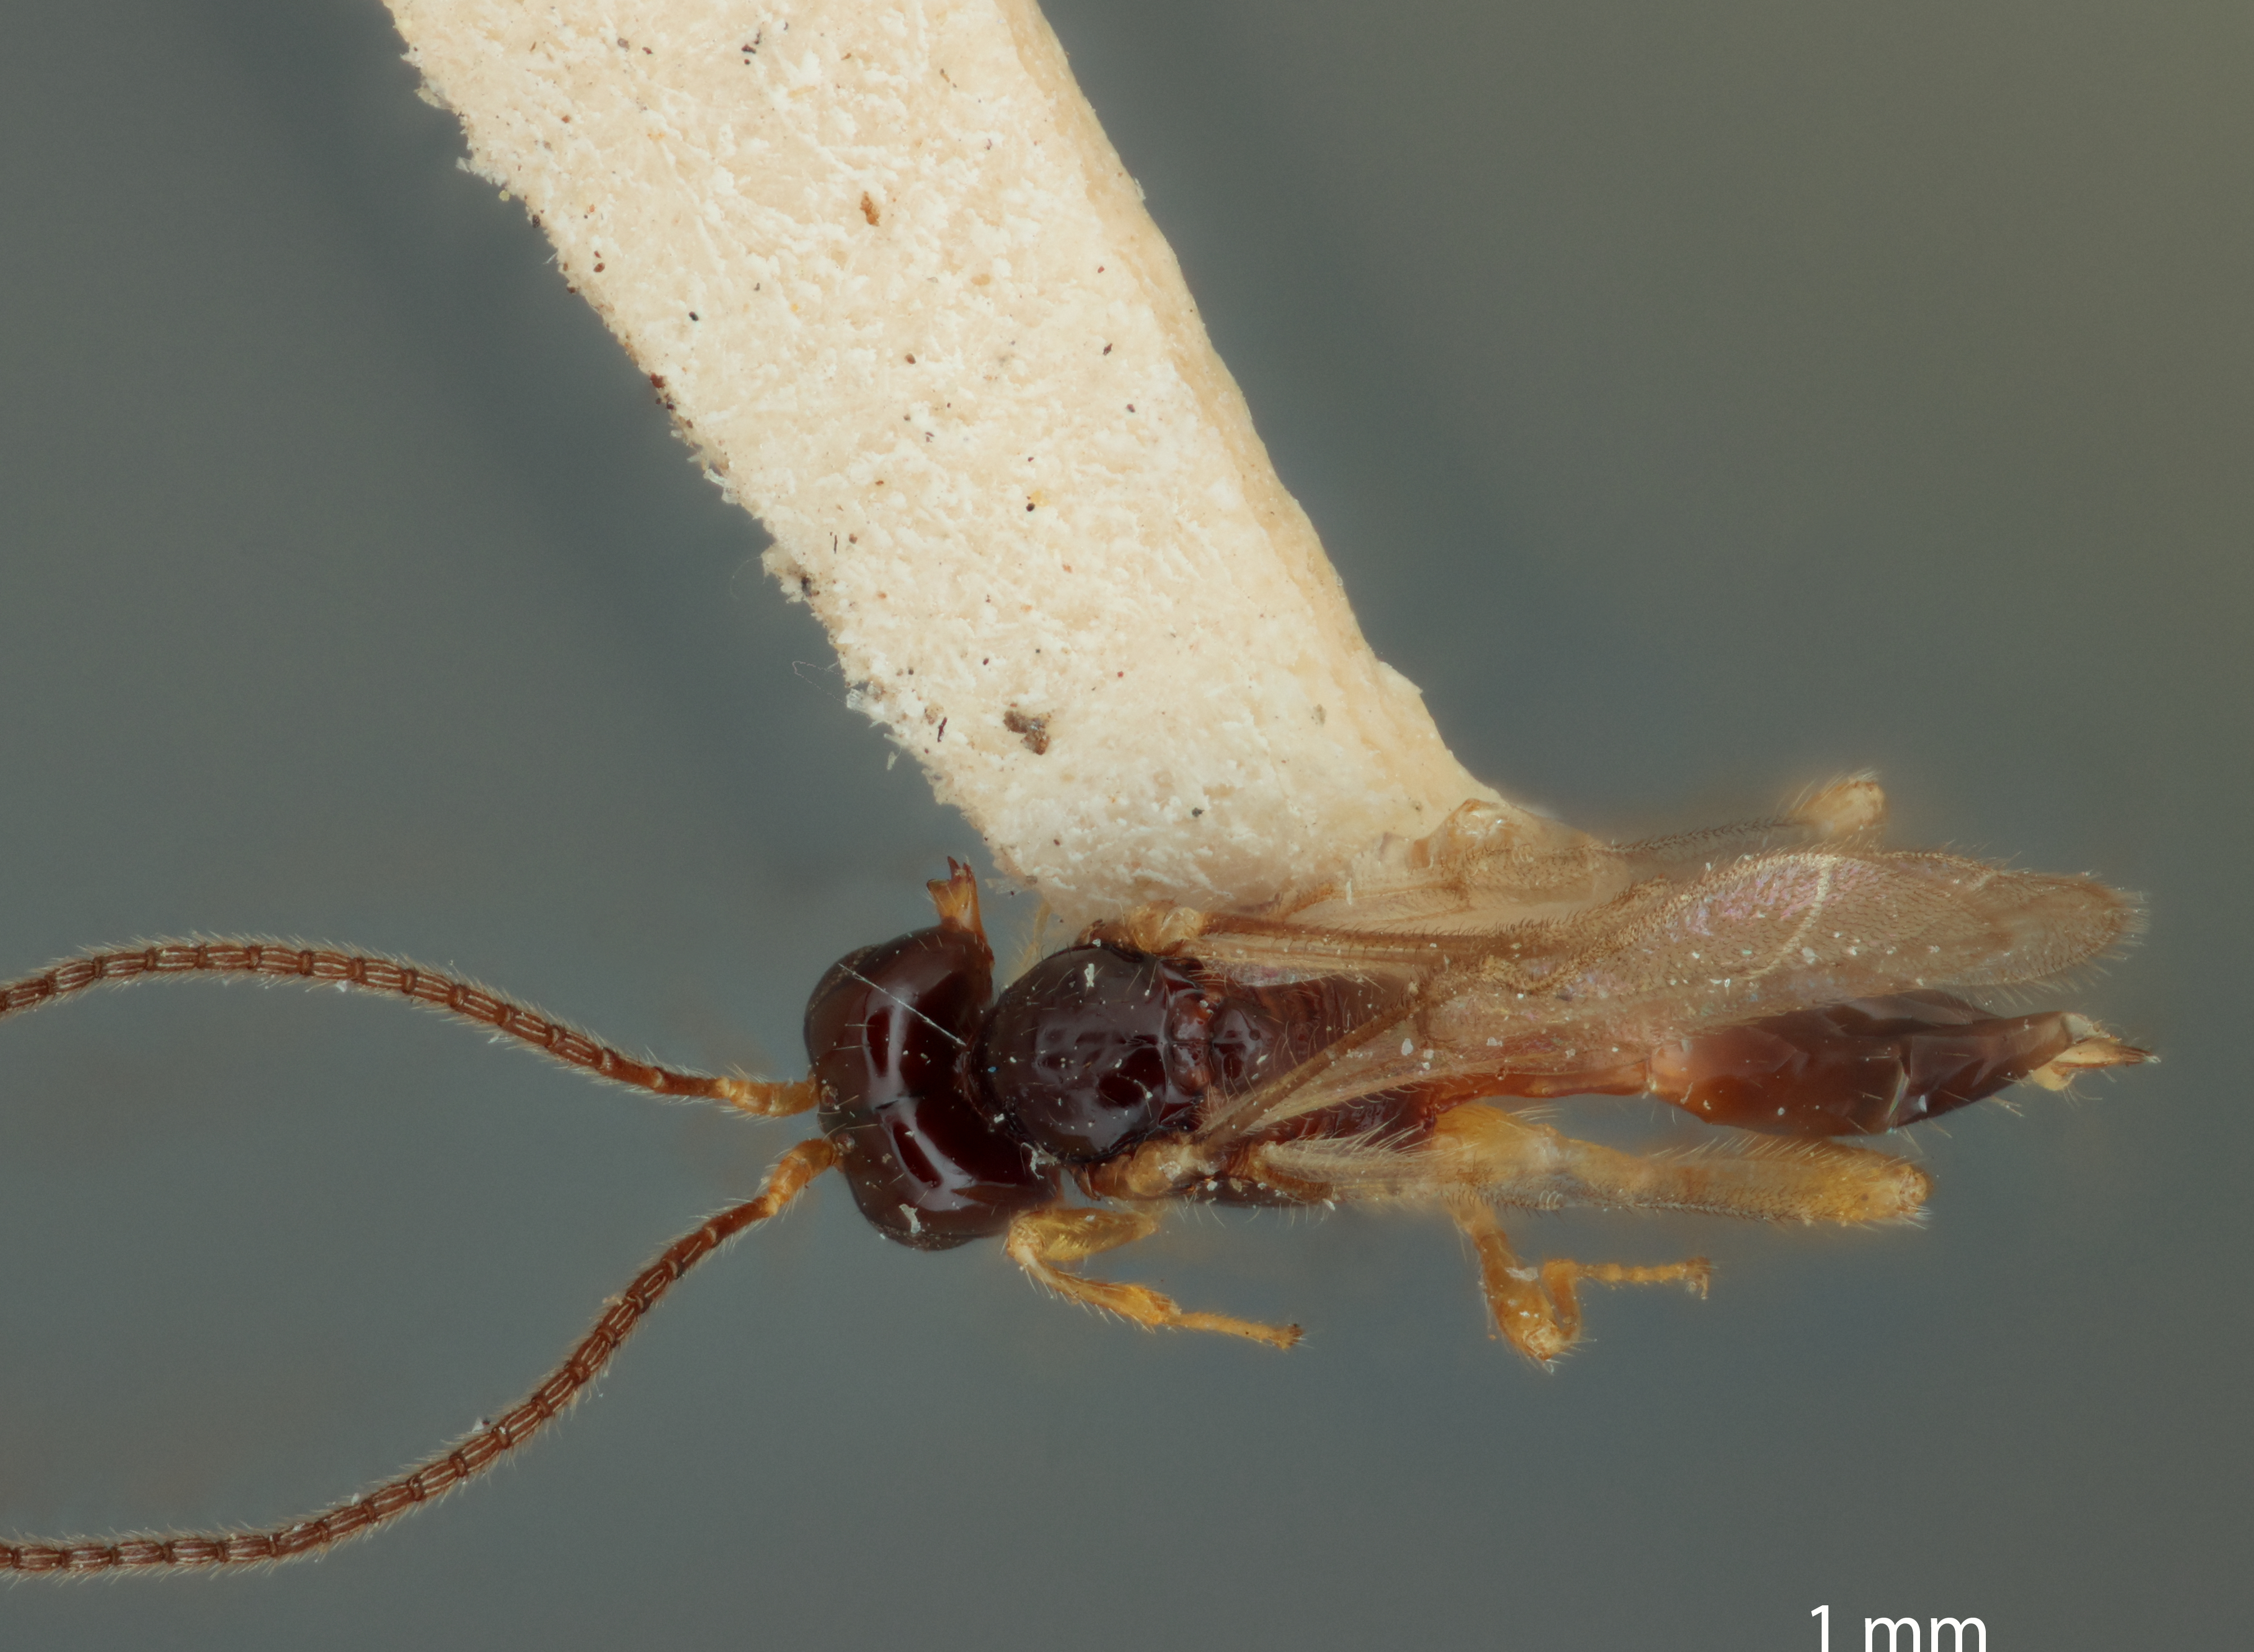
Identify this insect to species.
Aspilota sylvaticae
